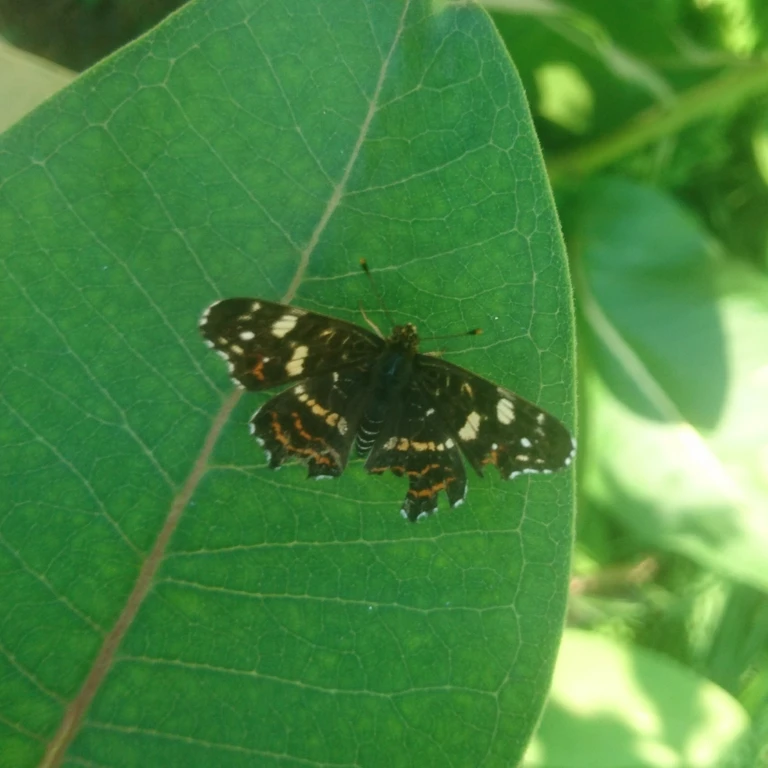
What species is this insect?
Araschnia levana
